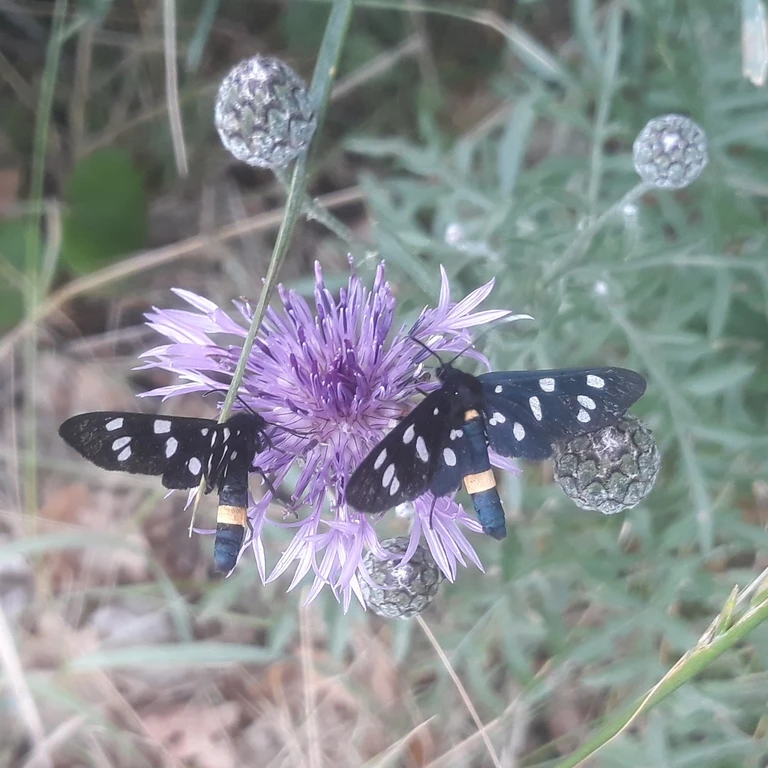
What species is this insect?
Amata phegea
